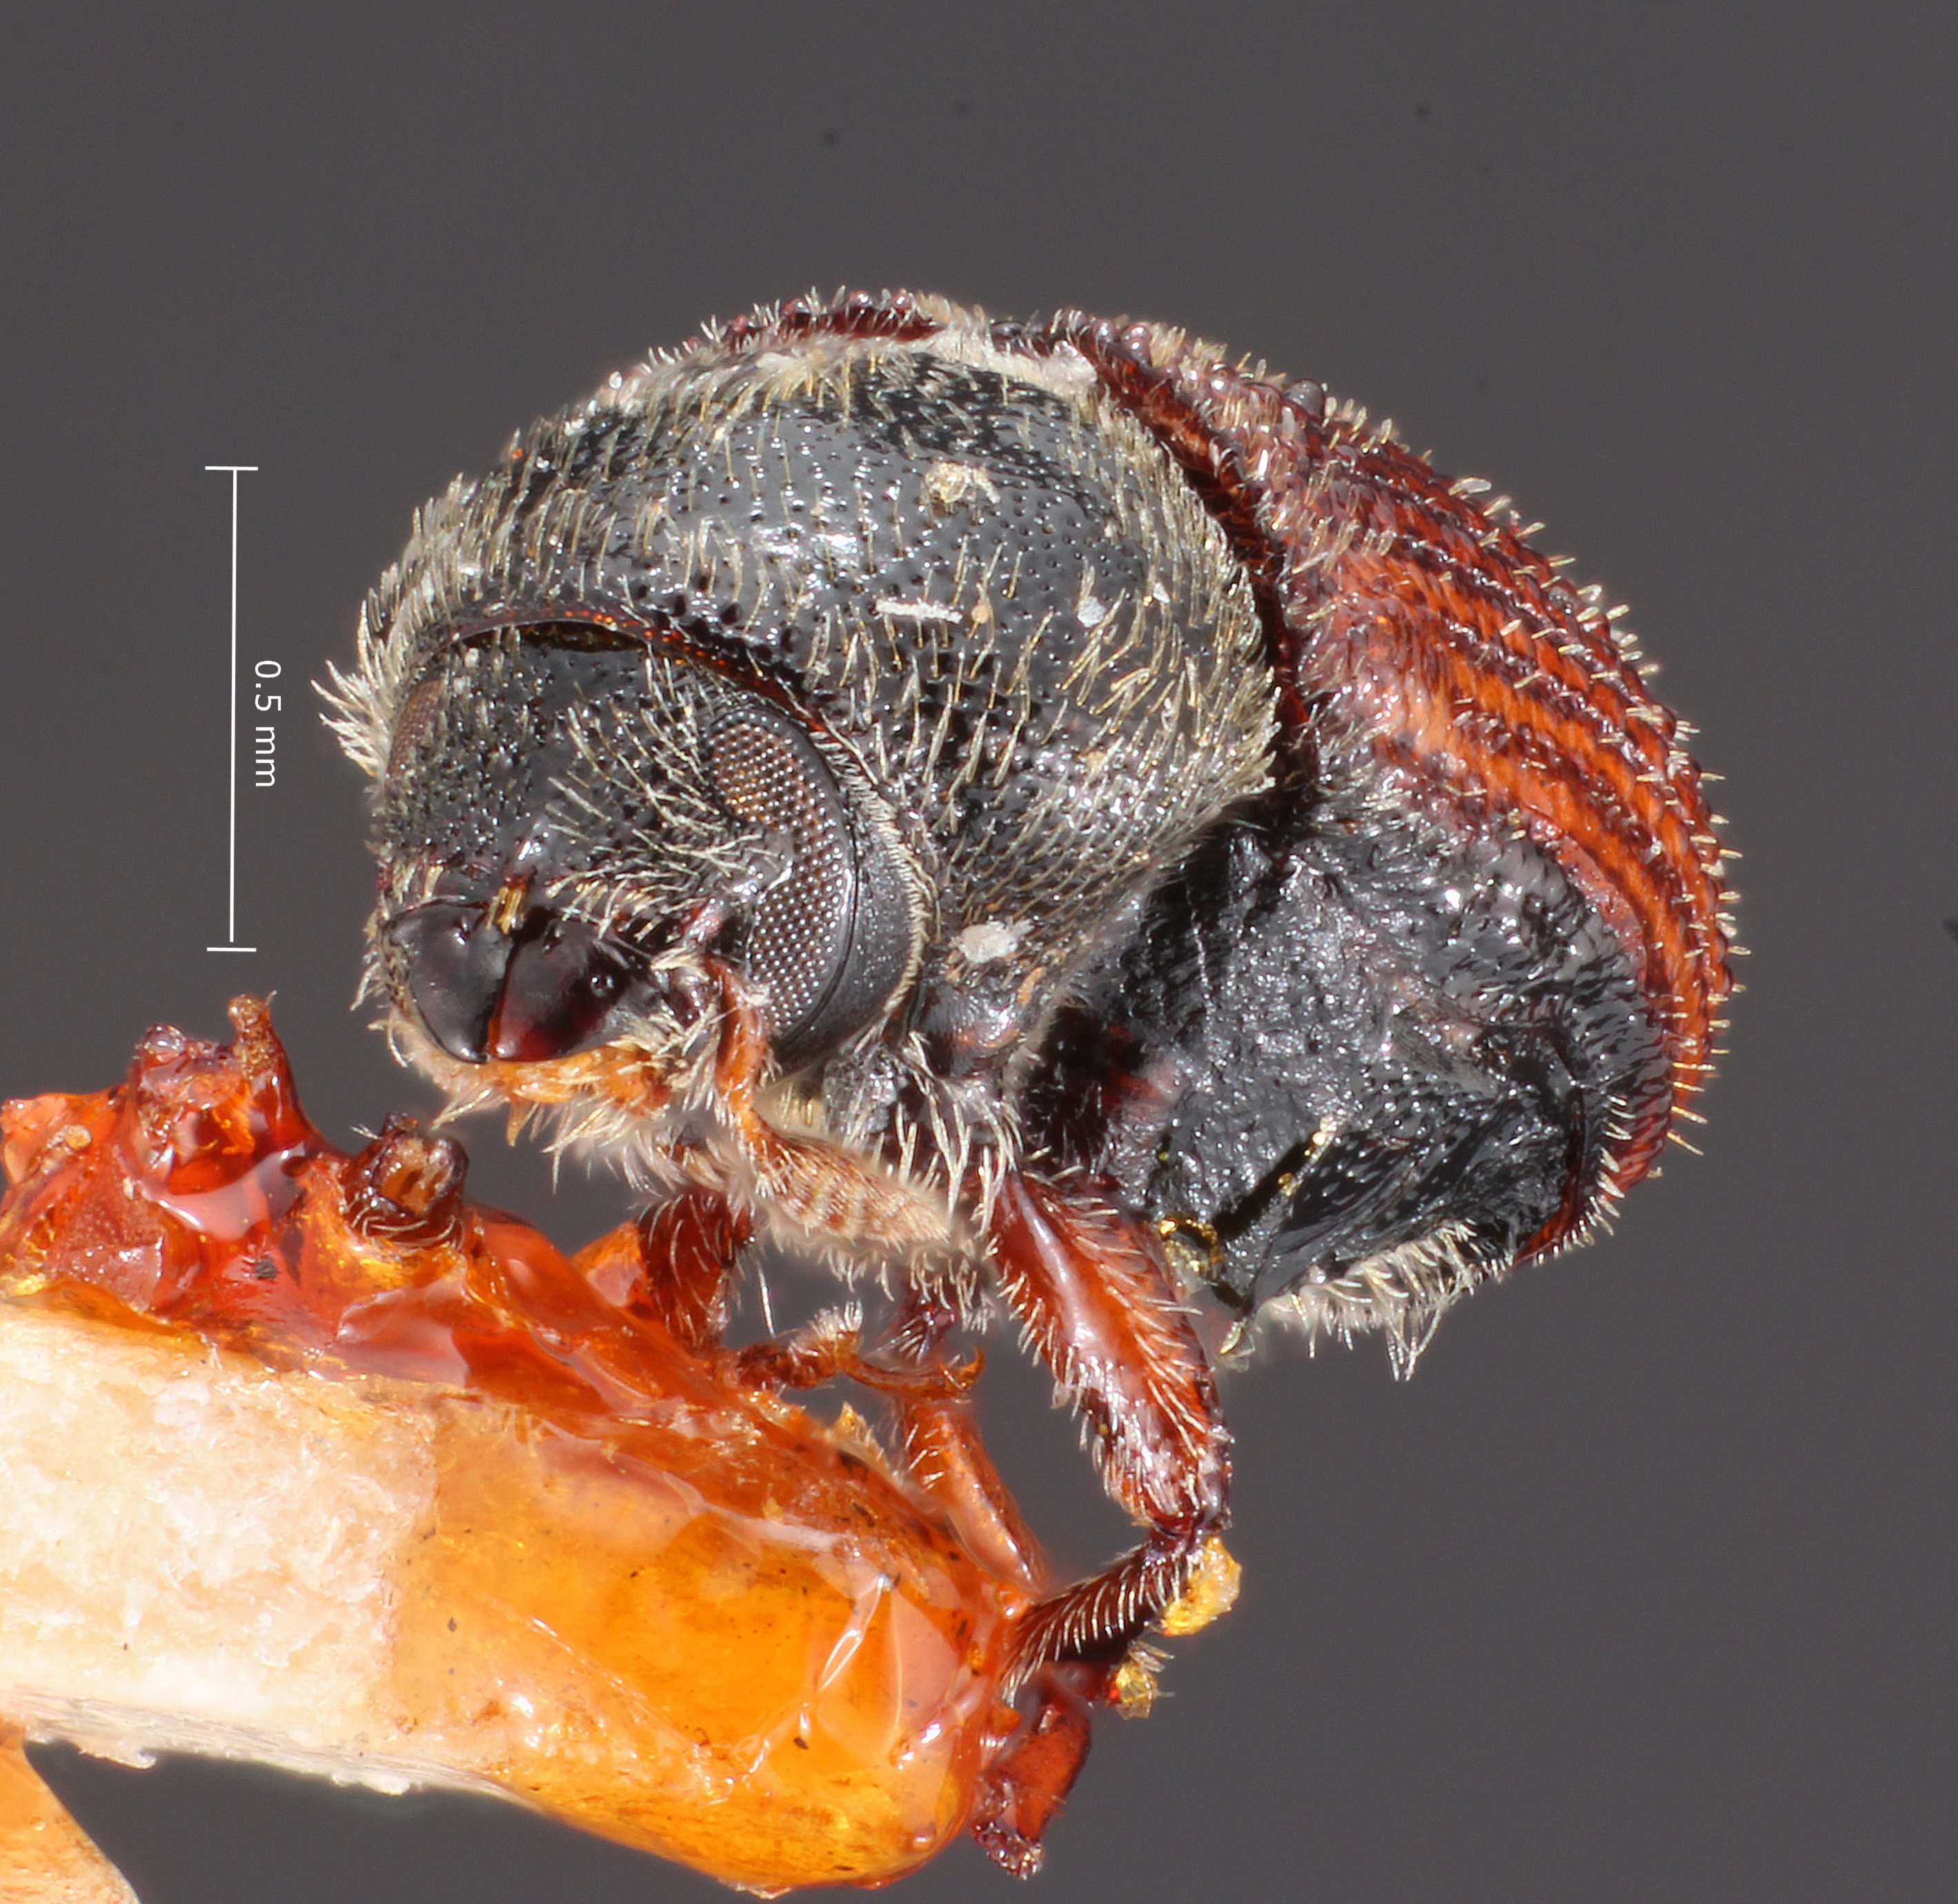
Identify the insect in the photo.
Phloeosinus arizonicus
